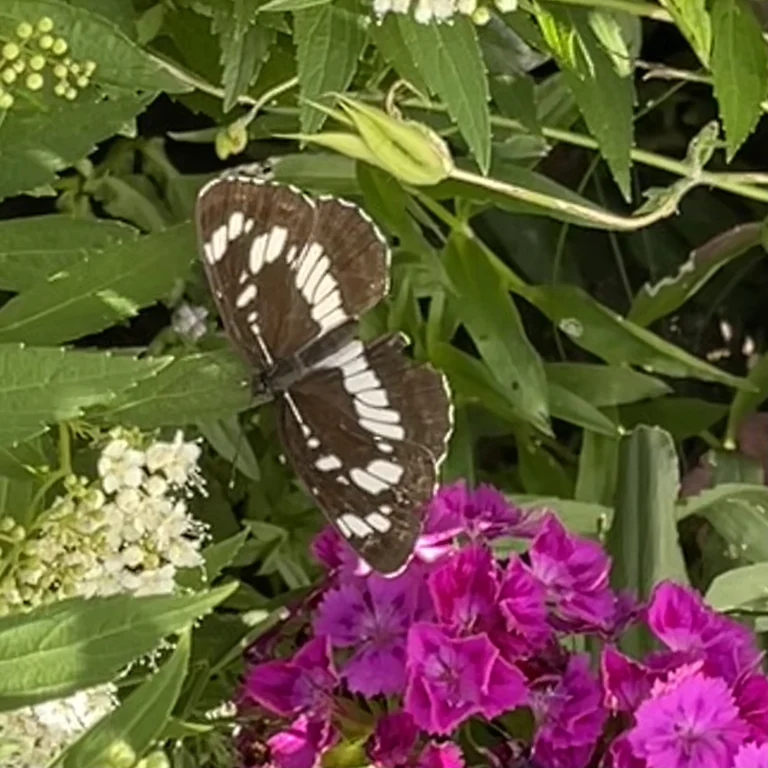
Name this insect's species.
Neptis rivularis
